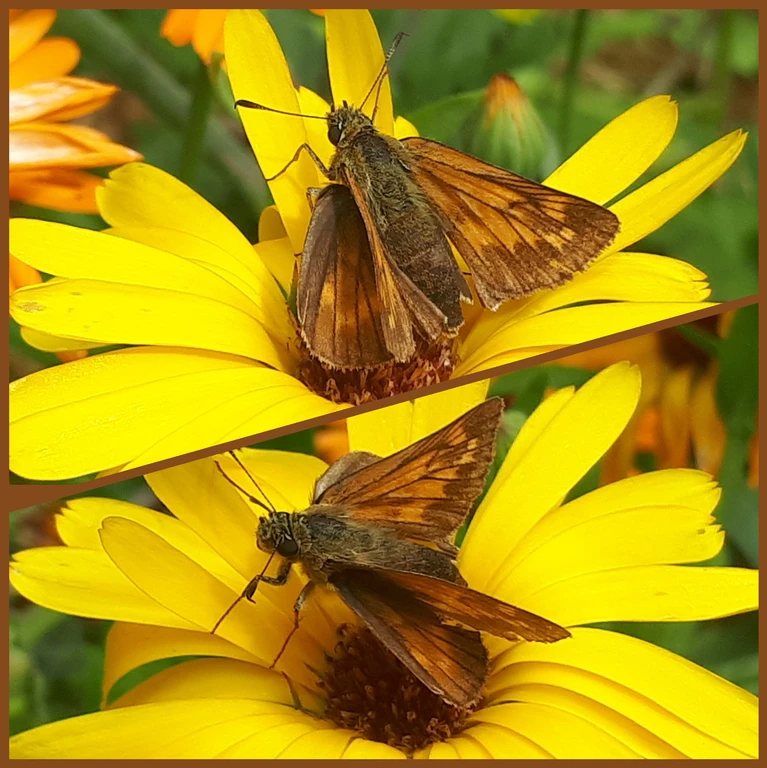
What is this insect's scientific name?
Ochlodes sylvanus (also Ochlodes venata)
